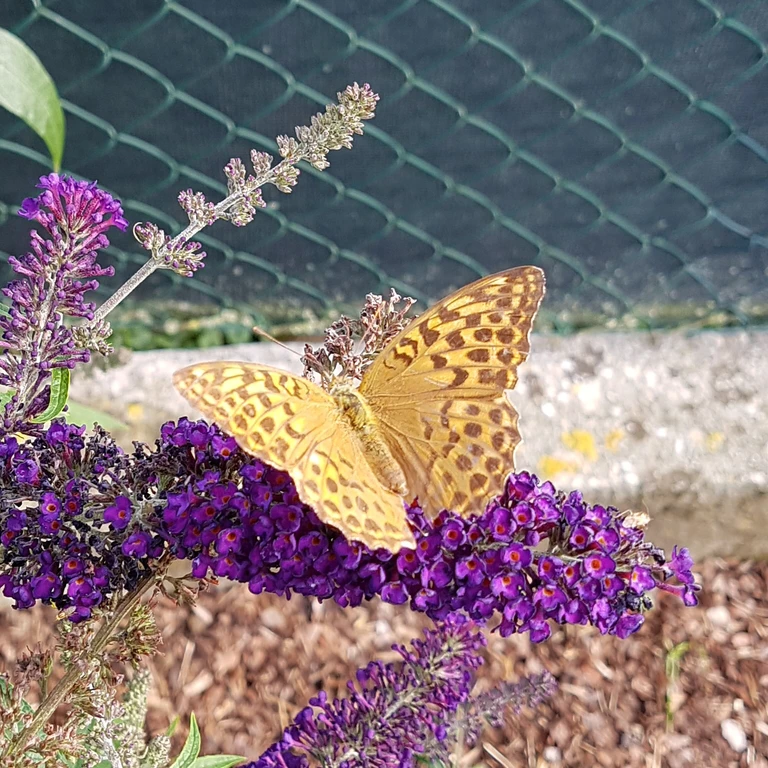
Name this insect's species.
Argynnis paphia
